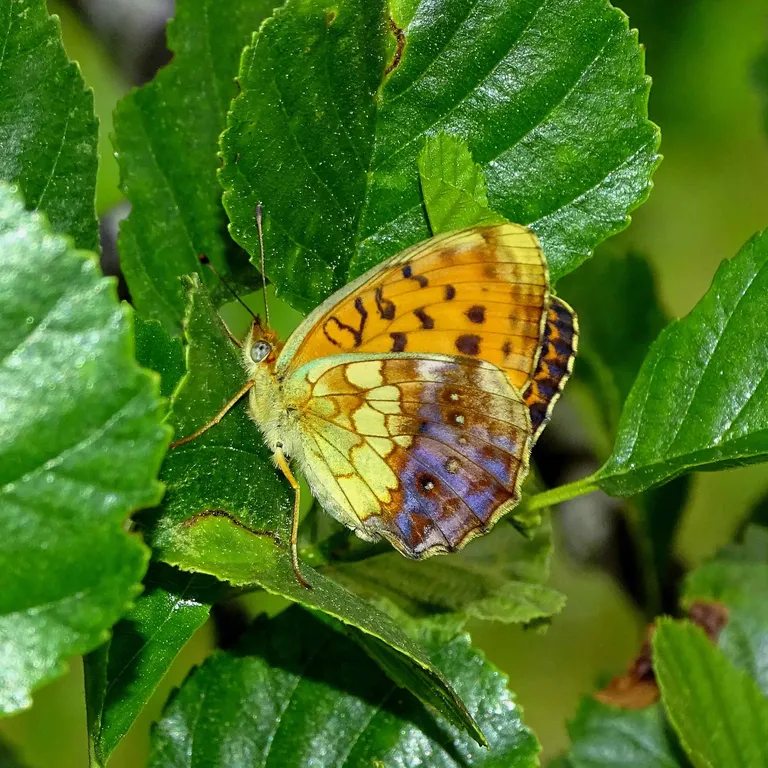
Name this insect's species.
Brenthis daphne
